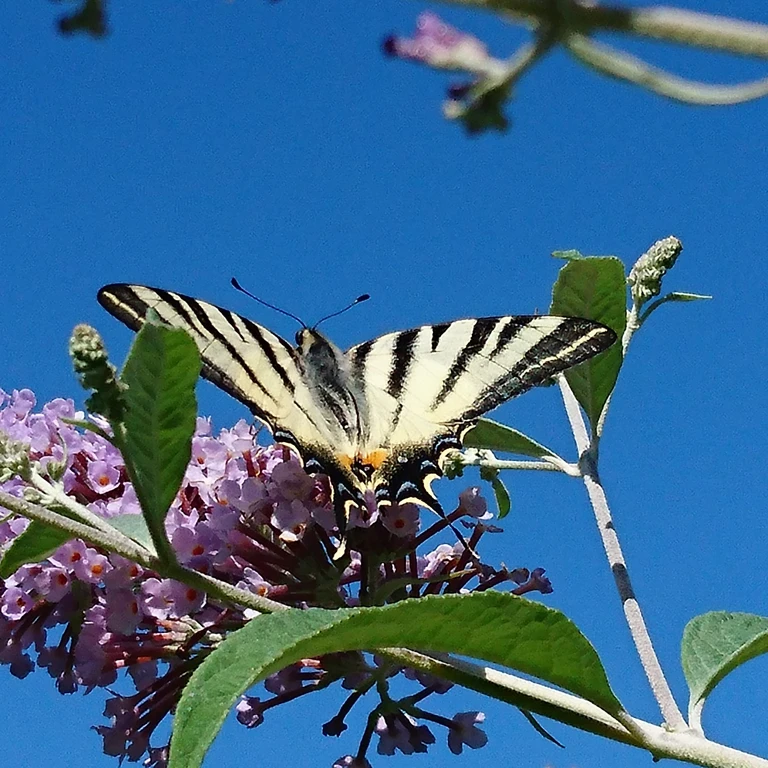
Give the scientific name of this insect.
Iphiclides podalirius
